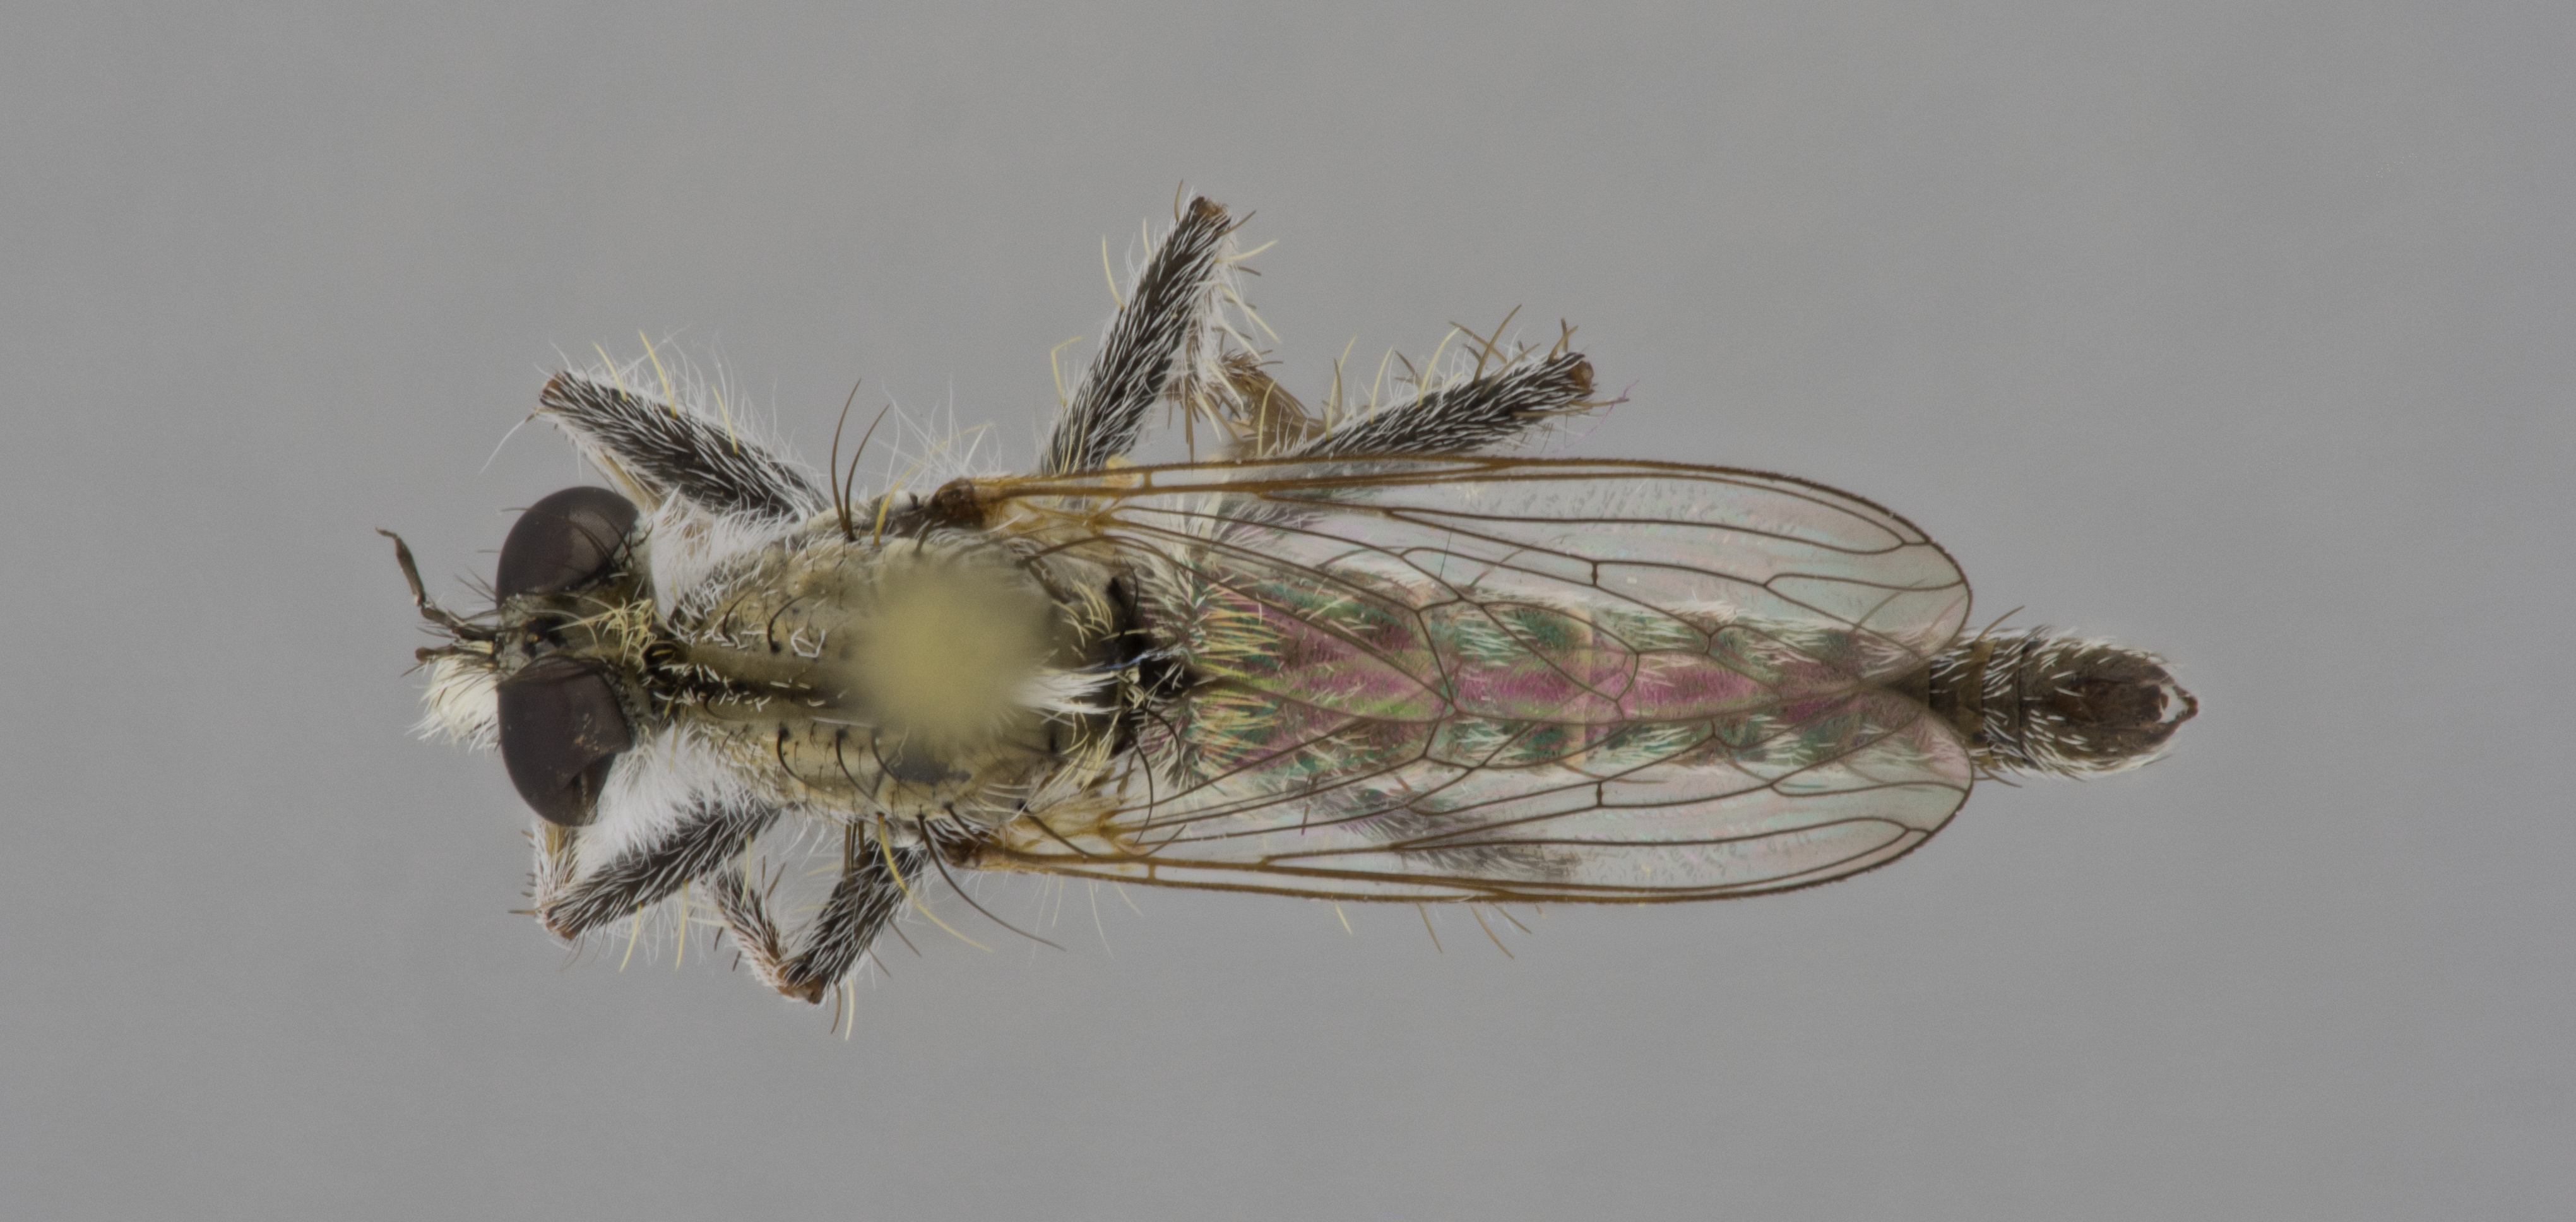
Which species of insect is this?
Neolophonotus aktites
